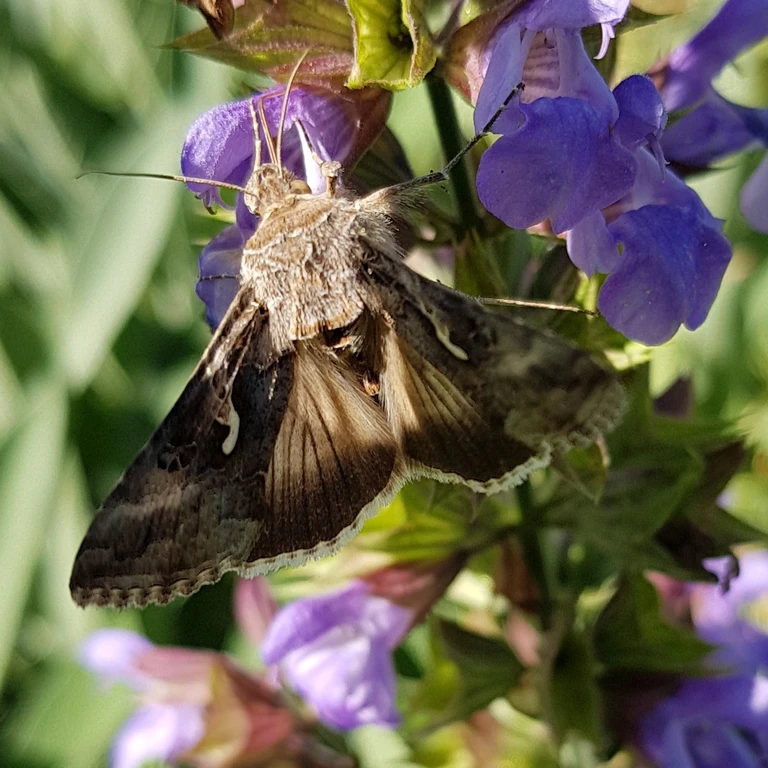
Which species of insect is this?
Autographa gamma
